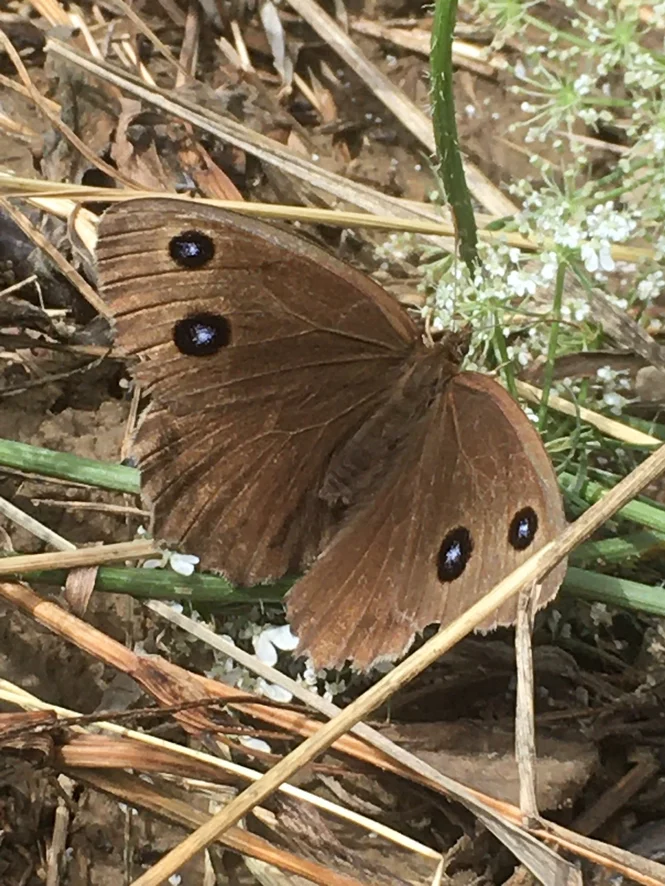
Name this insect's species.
Minois dryas
